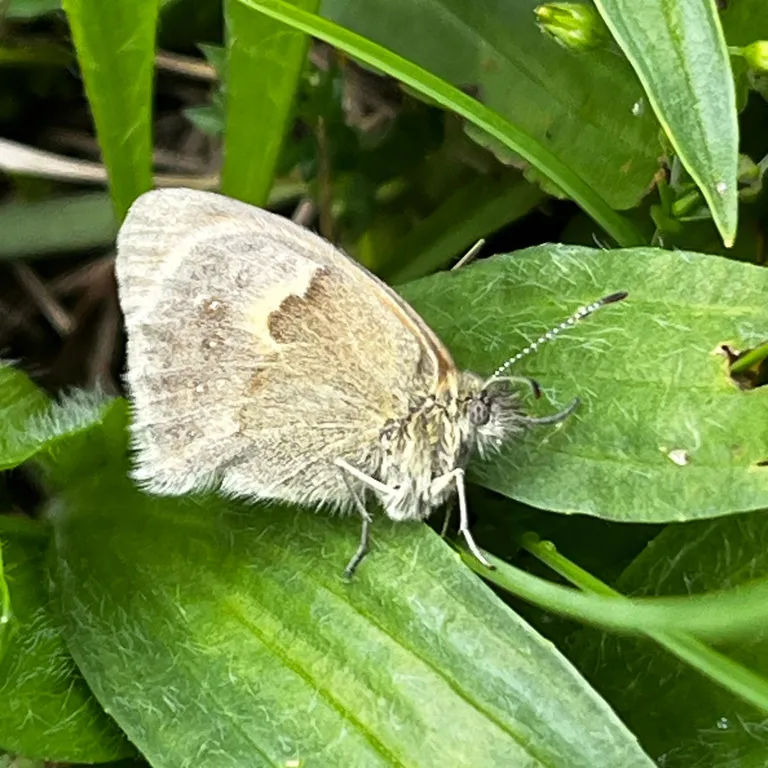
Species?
Coenonympha pamphilus
